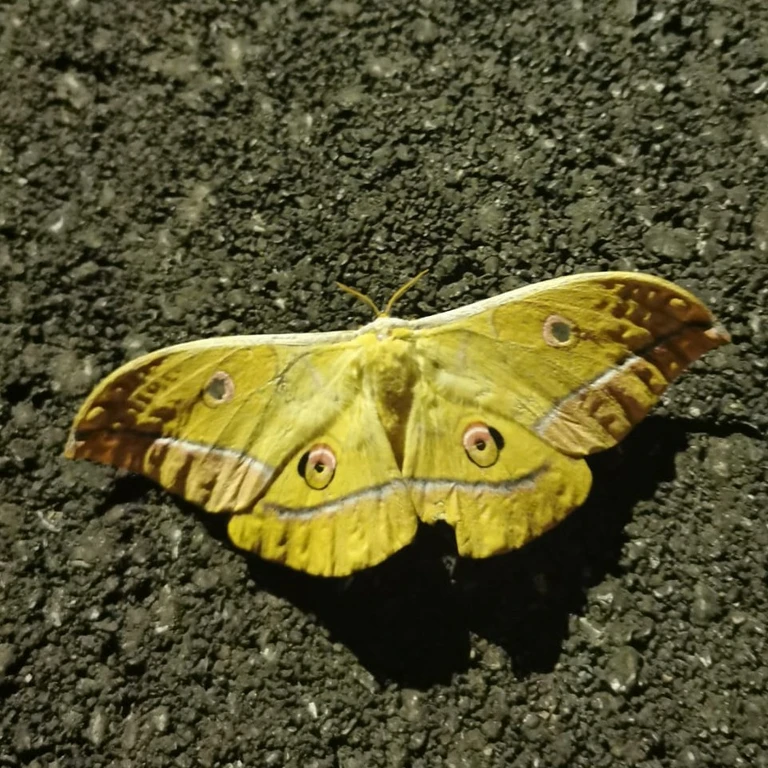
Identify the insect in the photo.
Antheraea yamamai
